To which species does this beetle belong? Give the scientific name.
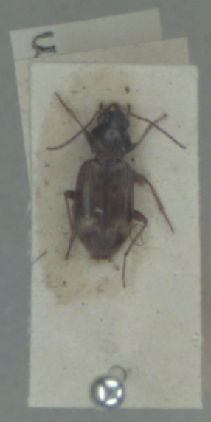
Bembidion dentellum
